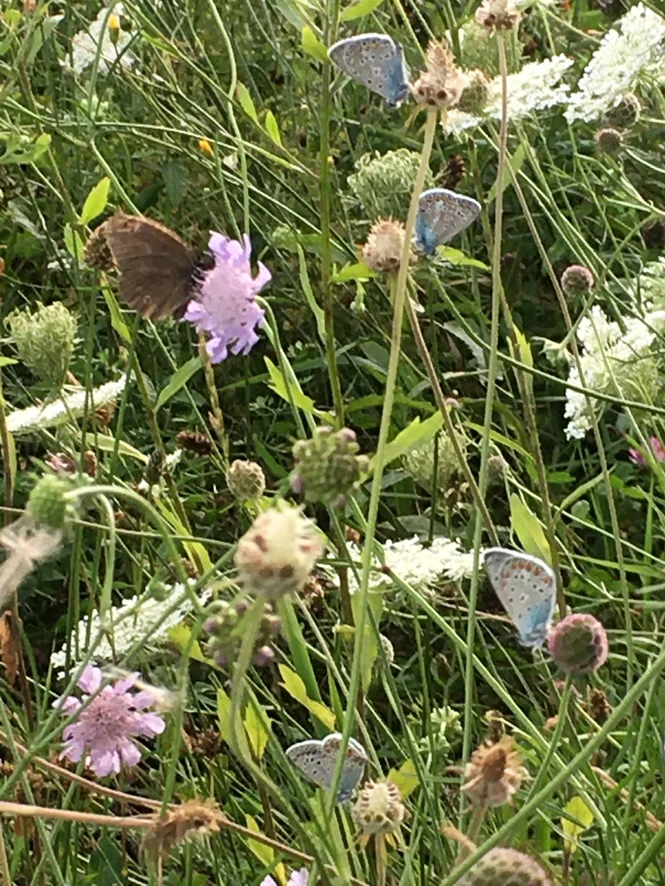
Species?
Aphantopus hyperantus
